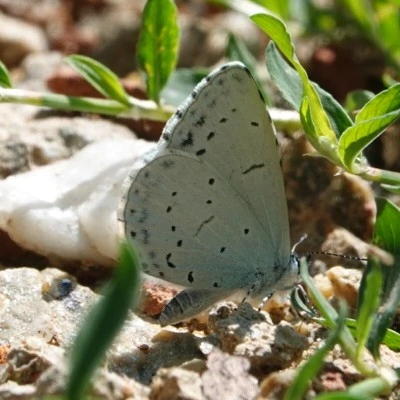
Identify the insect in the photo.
Celastrina argiolus
